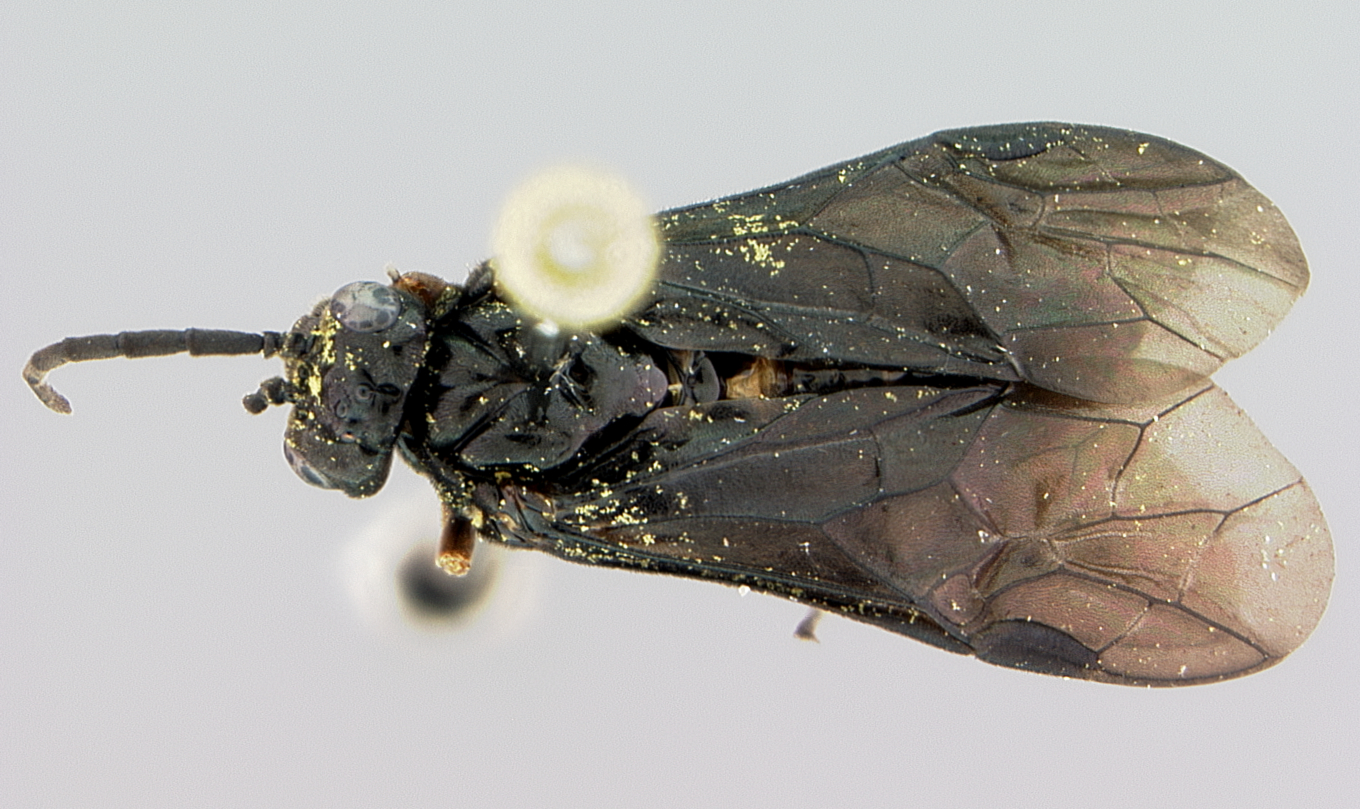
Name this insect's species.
Rhadinoceraea zigadenusae
